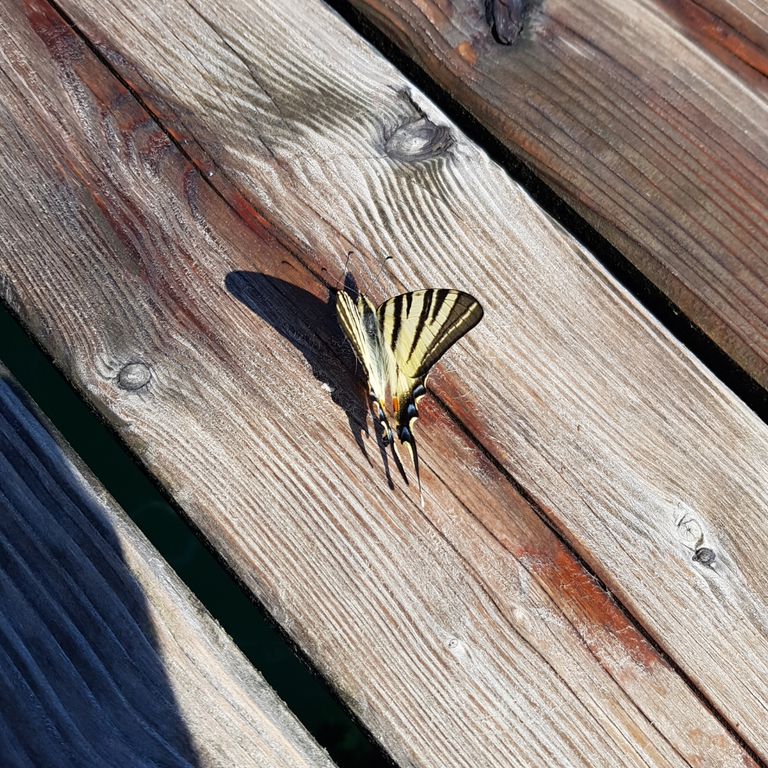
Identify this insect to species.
Iphiclides podalirius
